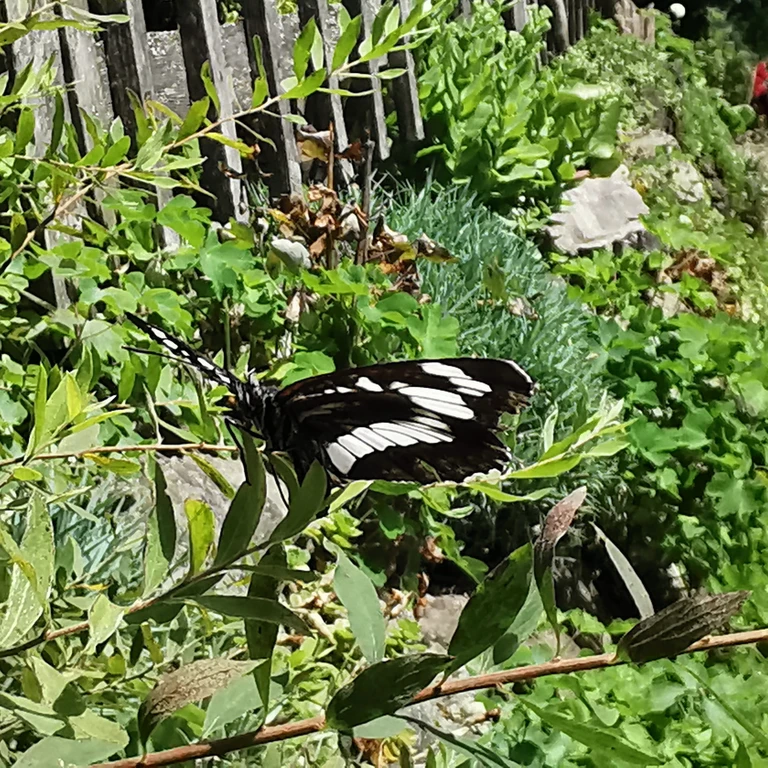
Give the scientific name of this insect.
Neptis rivularis
